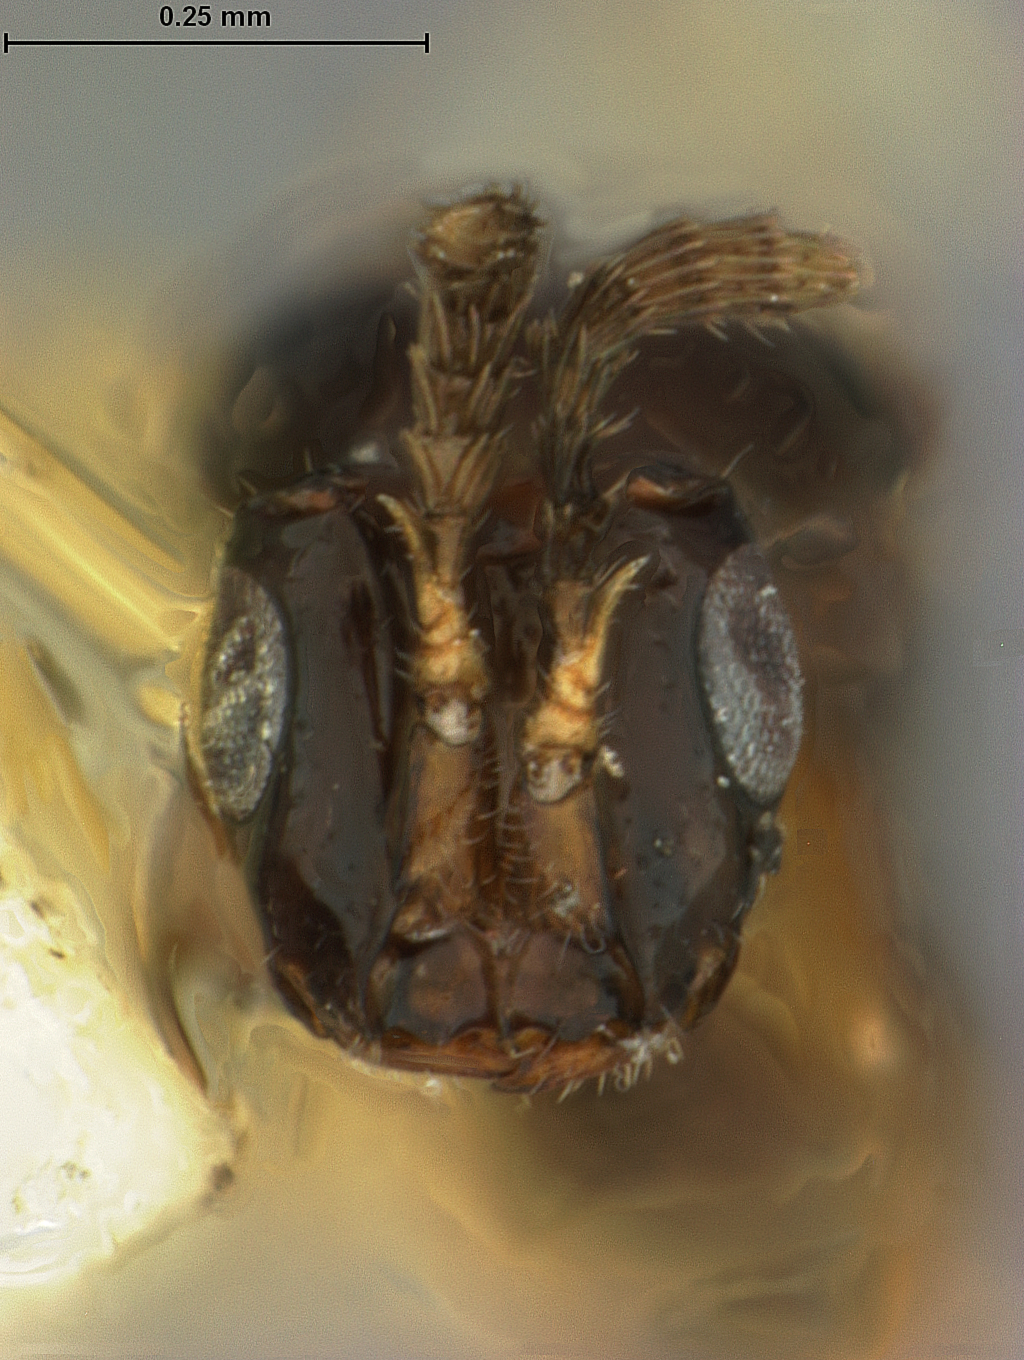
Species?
Eisenia mexicana
